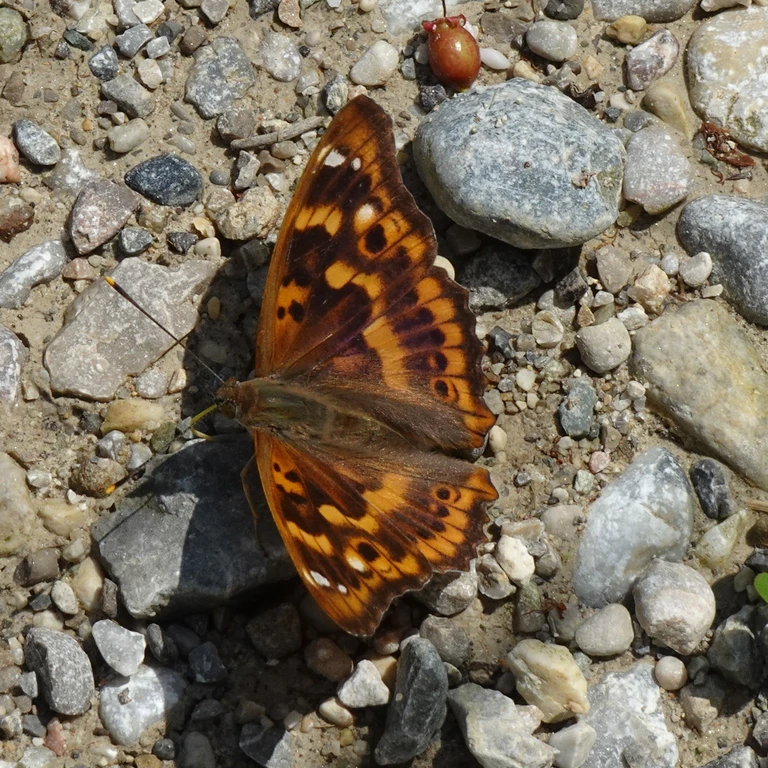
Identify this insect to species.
Apatura ilia
